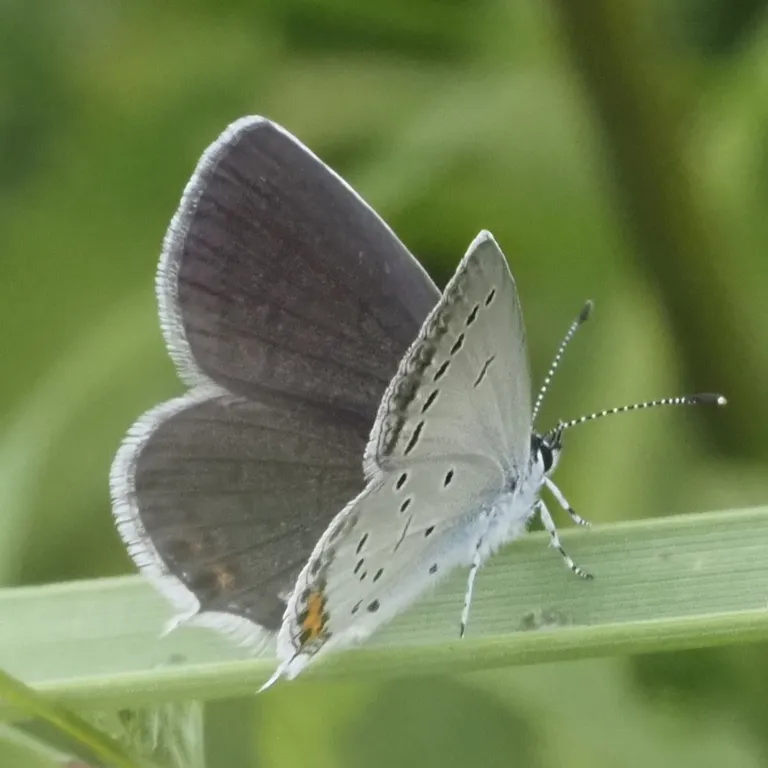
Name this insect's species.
Cupido argiades (also Elkalyce argiades)
